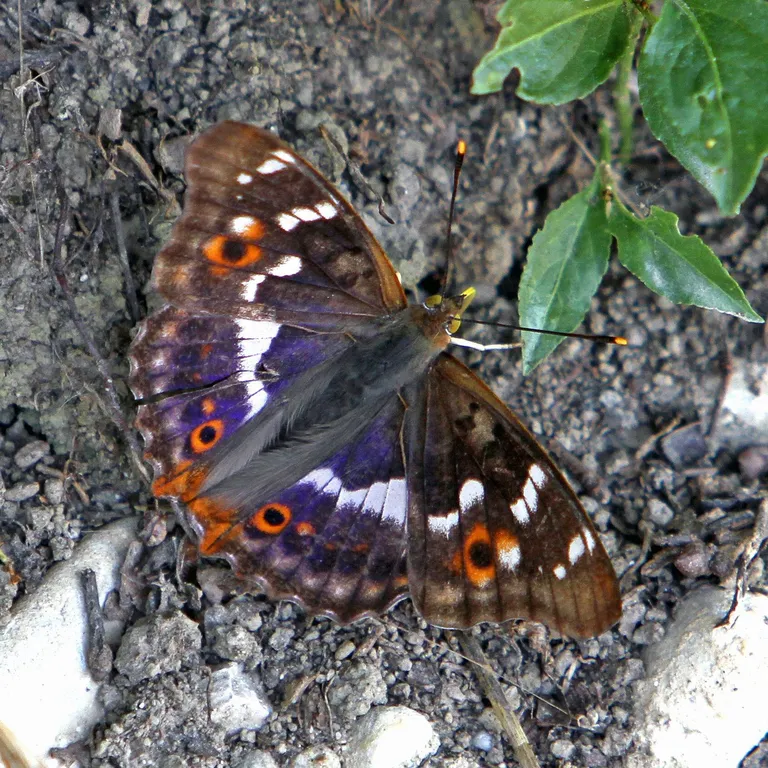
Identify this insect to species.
Apatura ilia
